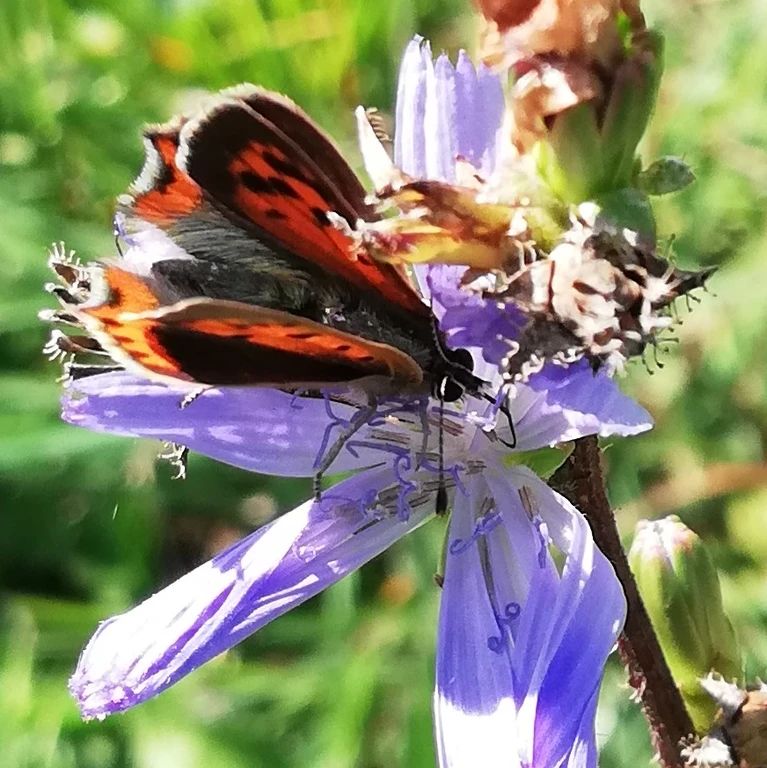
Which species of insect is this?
Lycaena phlaeas
